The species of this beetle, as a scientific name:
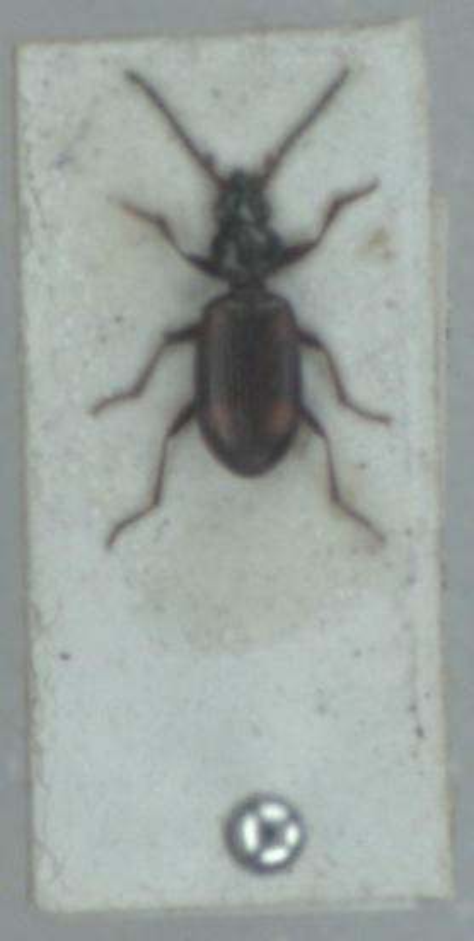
Bembidion saxatile
